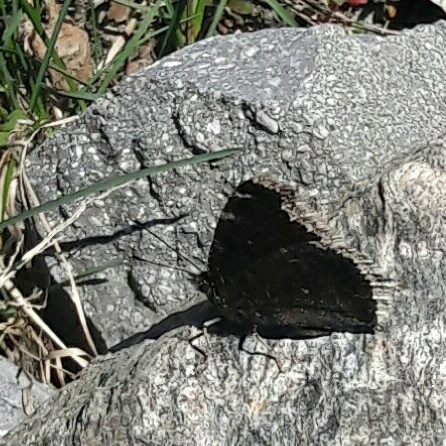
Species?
Nymphalis antiopa
